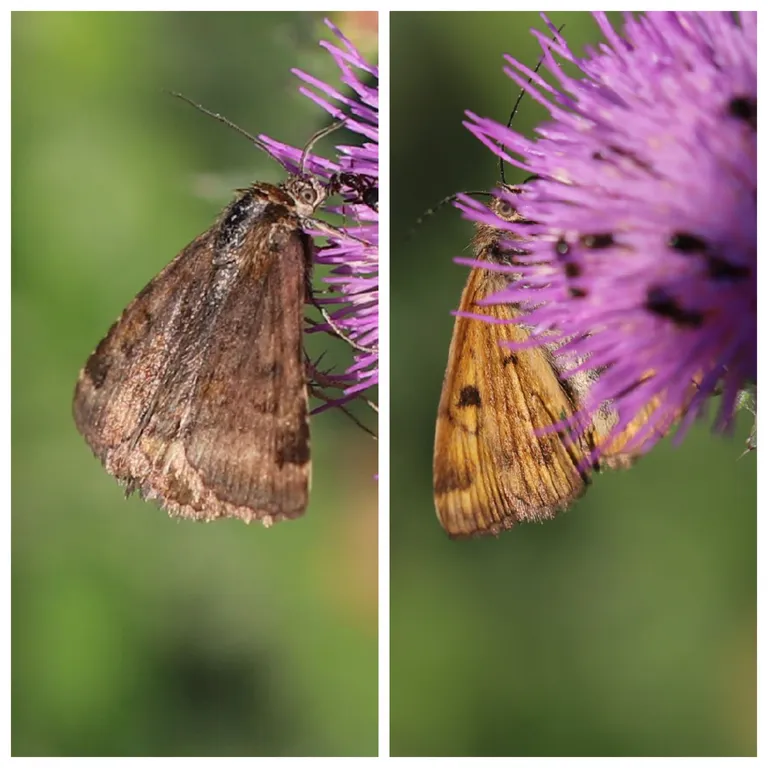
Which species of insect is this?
Euclidia glyphica
